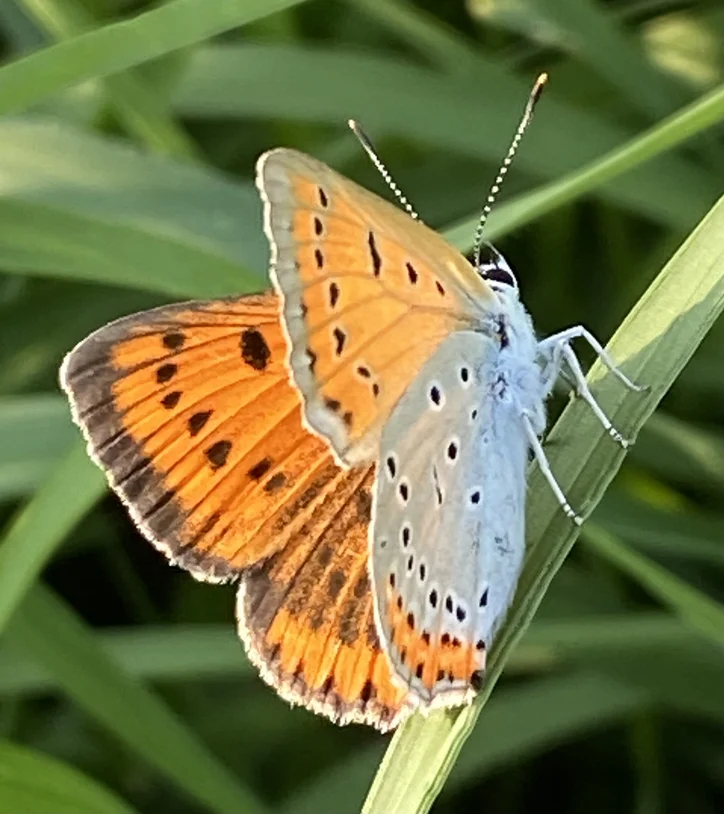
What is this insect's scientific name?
Lycaena dispar
